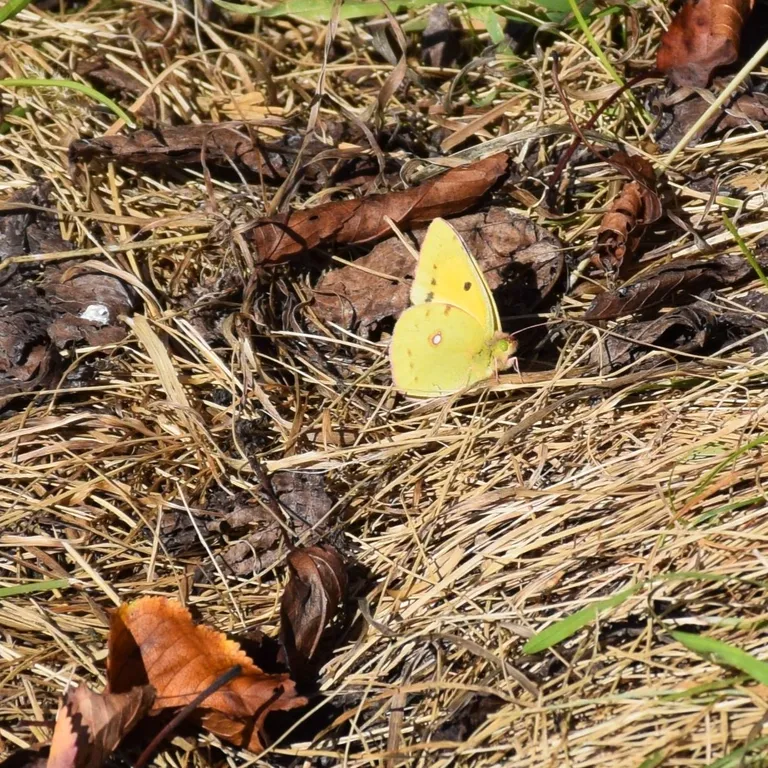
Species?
Colias croceus
